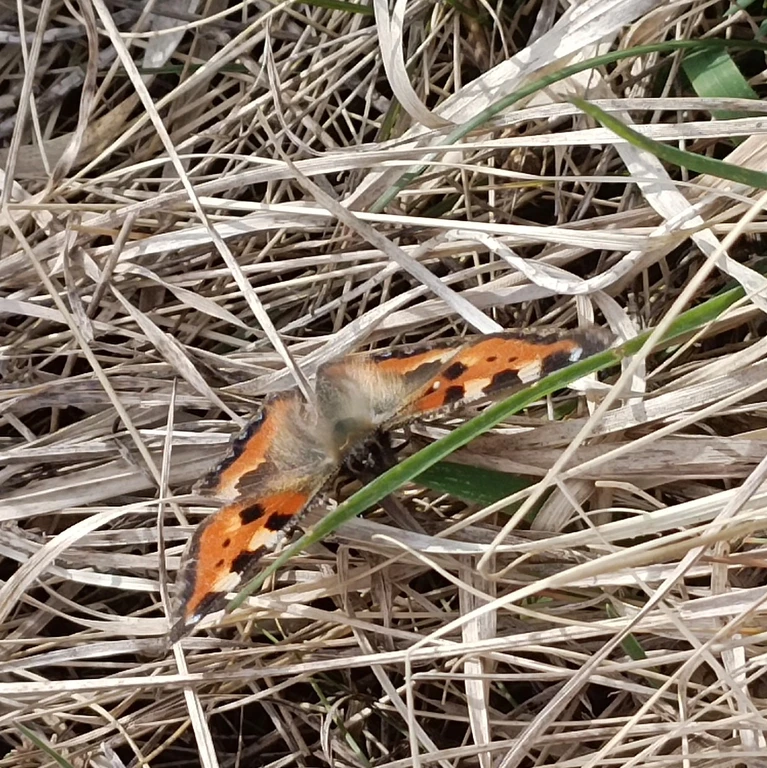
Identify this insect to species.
Aglais urticae
